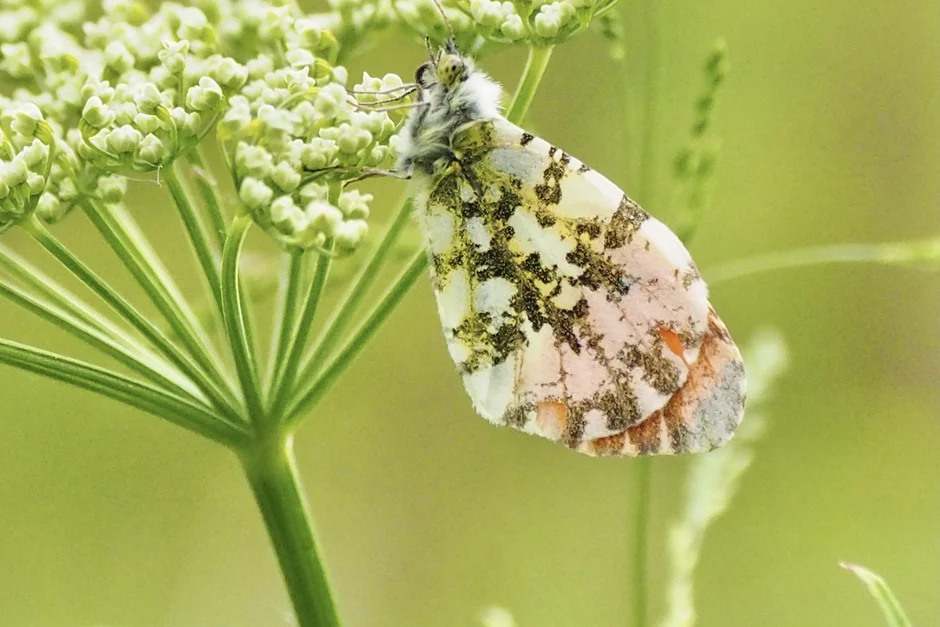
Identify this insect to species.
Anthocharis cardamines
